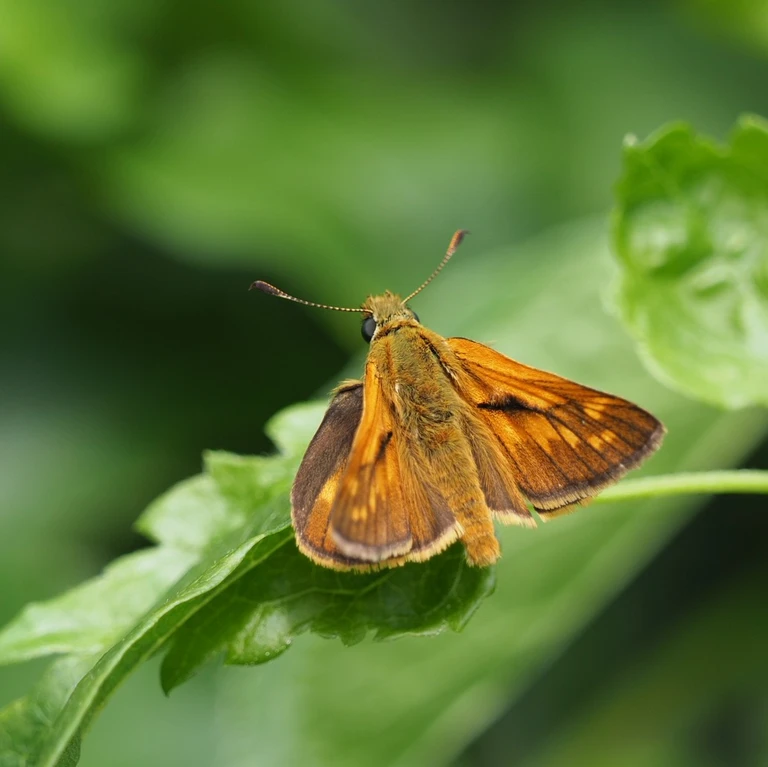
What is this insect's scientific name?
Ochlodes sylvanus (also Ochlodes venata)
